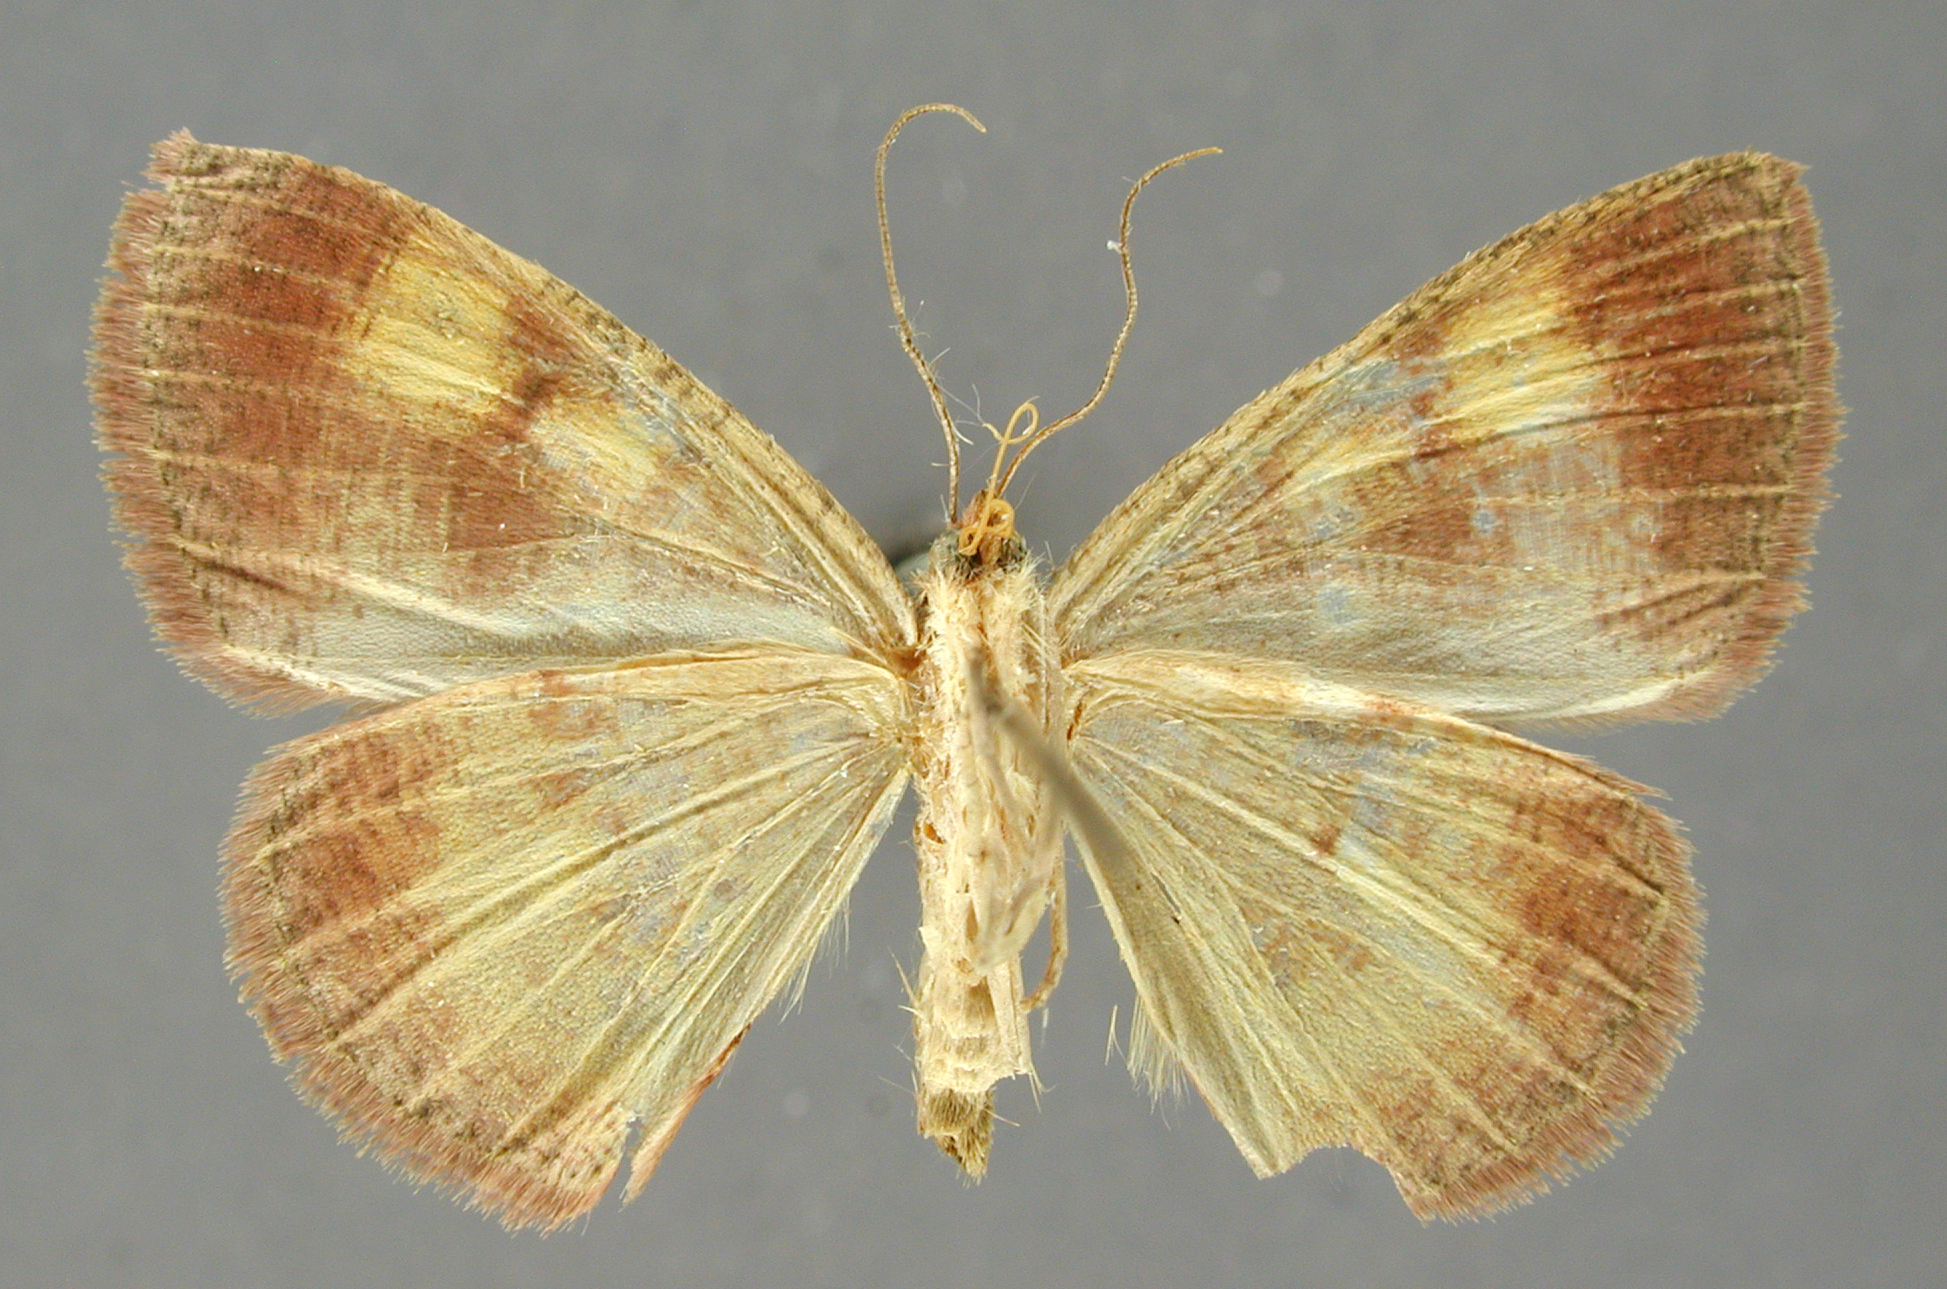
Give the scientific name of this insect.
Oenothalia maculosa
